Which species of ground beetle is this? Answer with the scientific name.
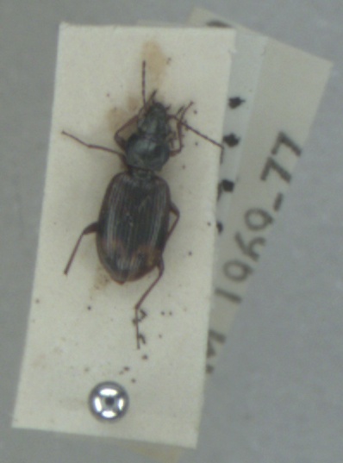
Bembidion dentellum
